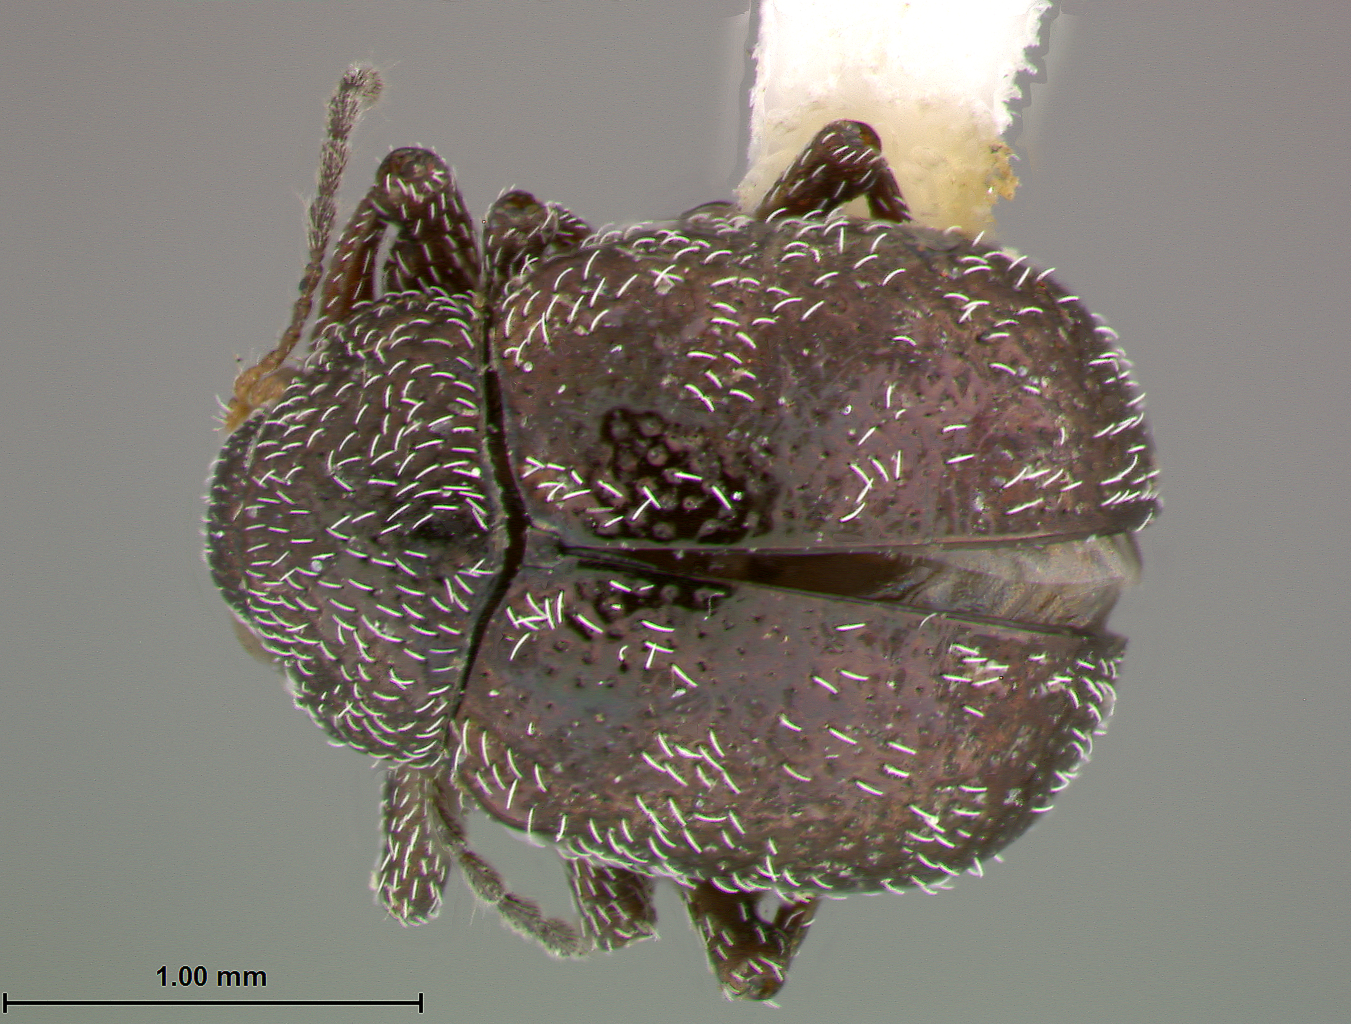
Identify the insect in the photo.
Chalcosicya rotunda
